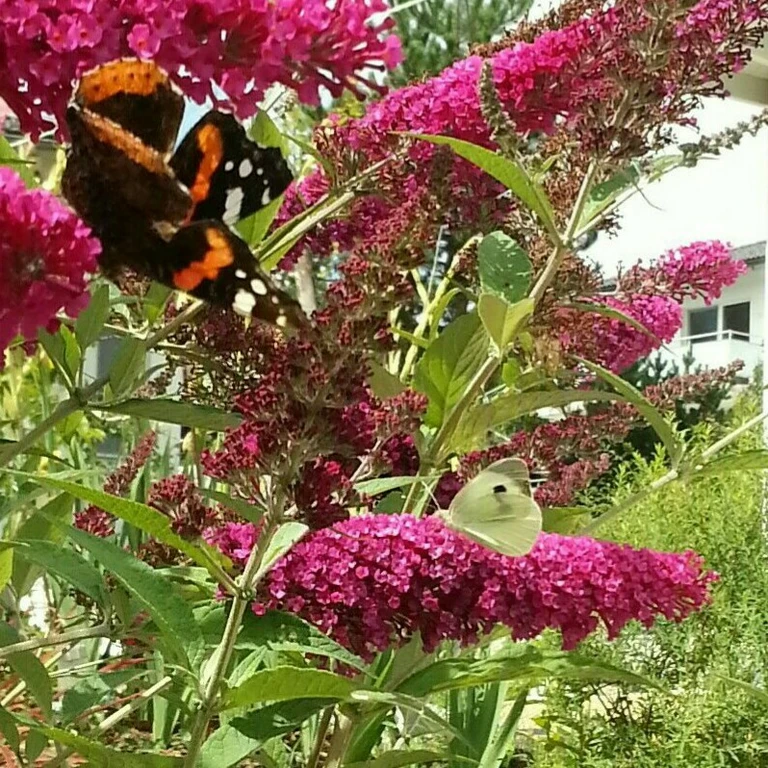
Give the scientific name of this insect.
Vanessa atalanta
